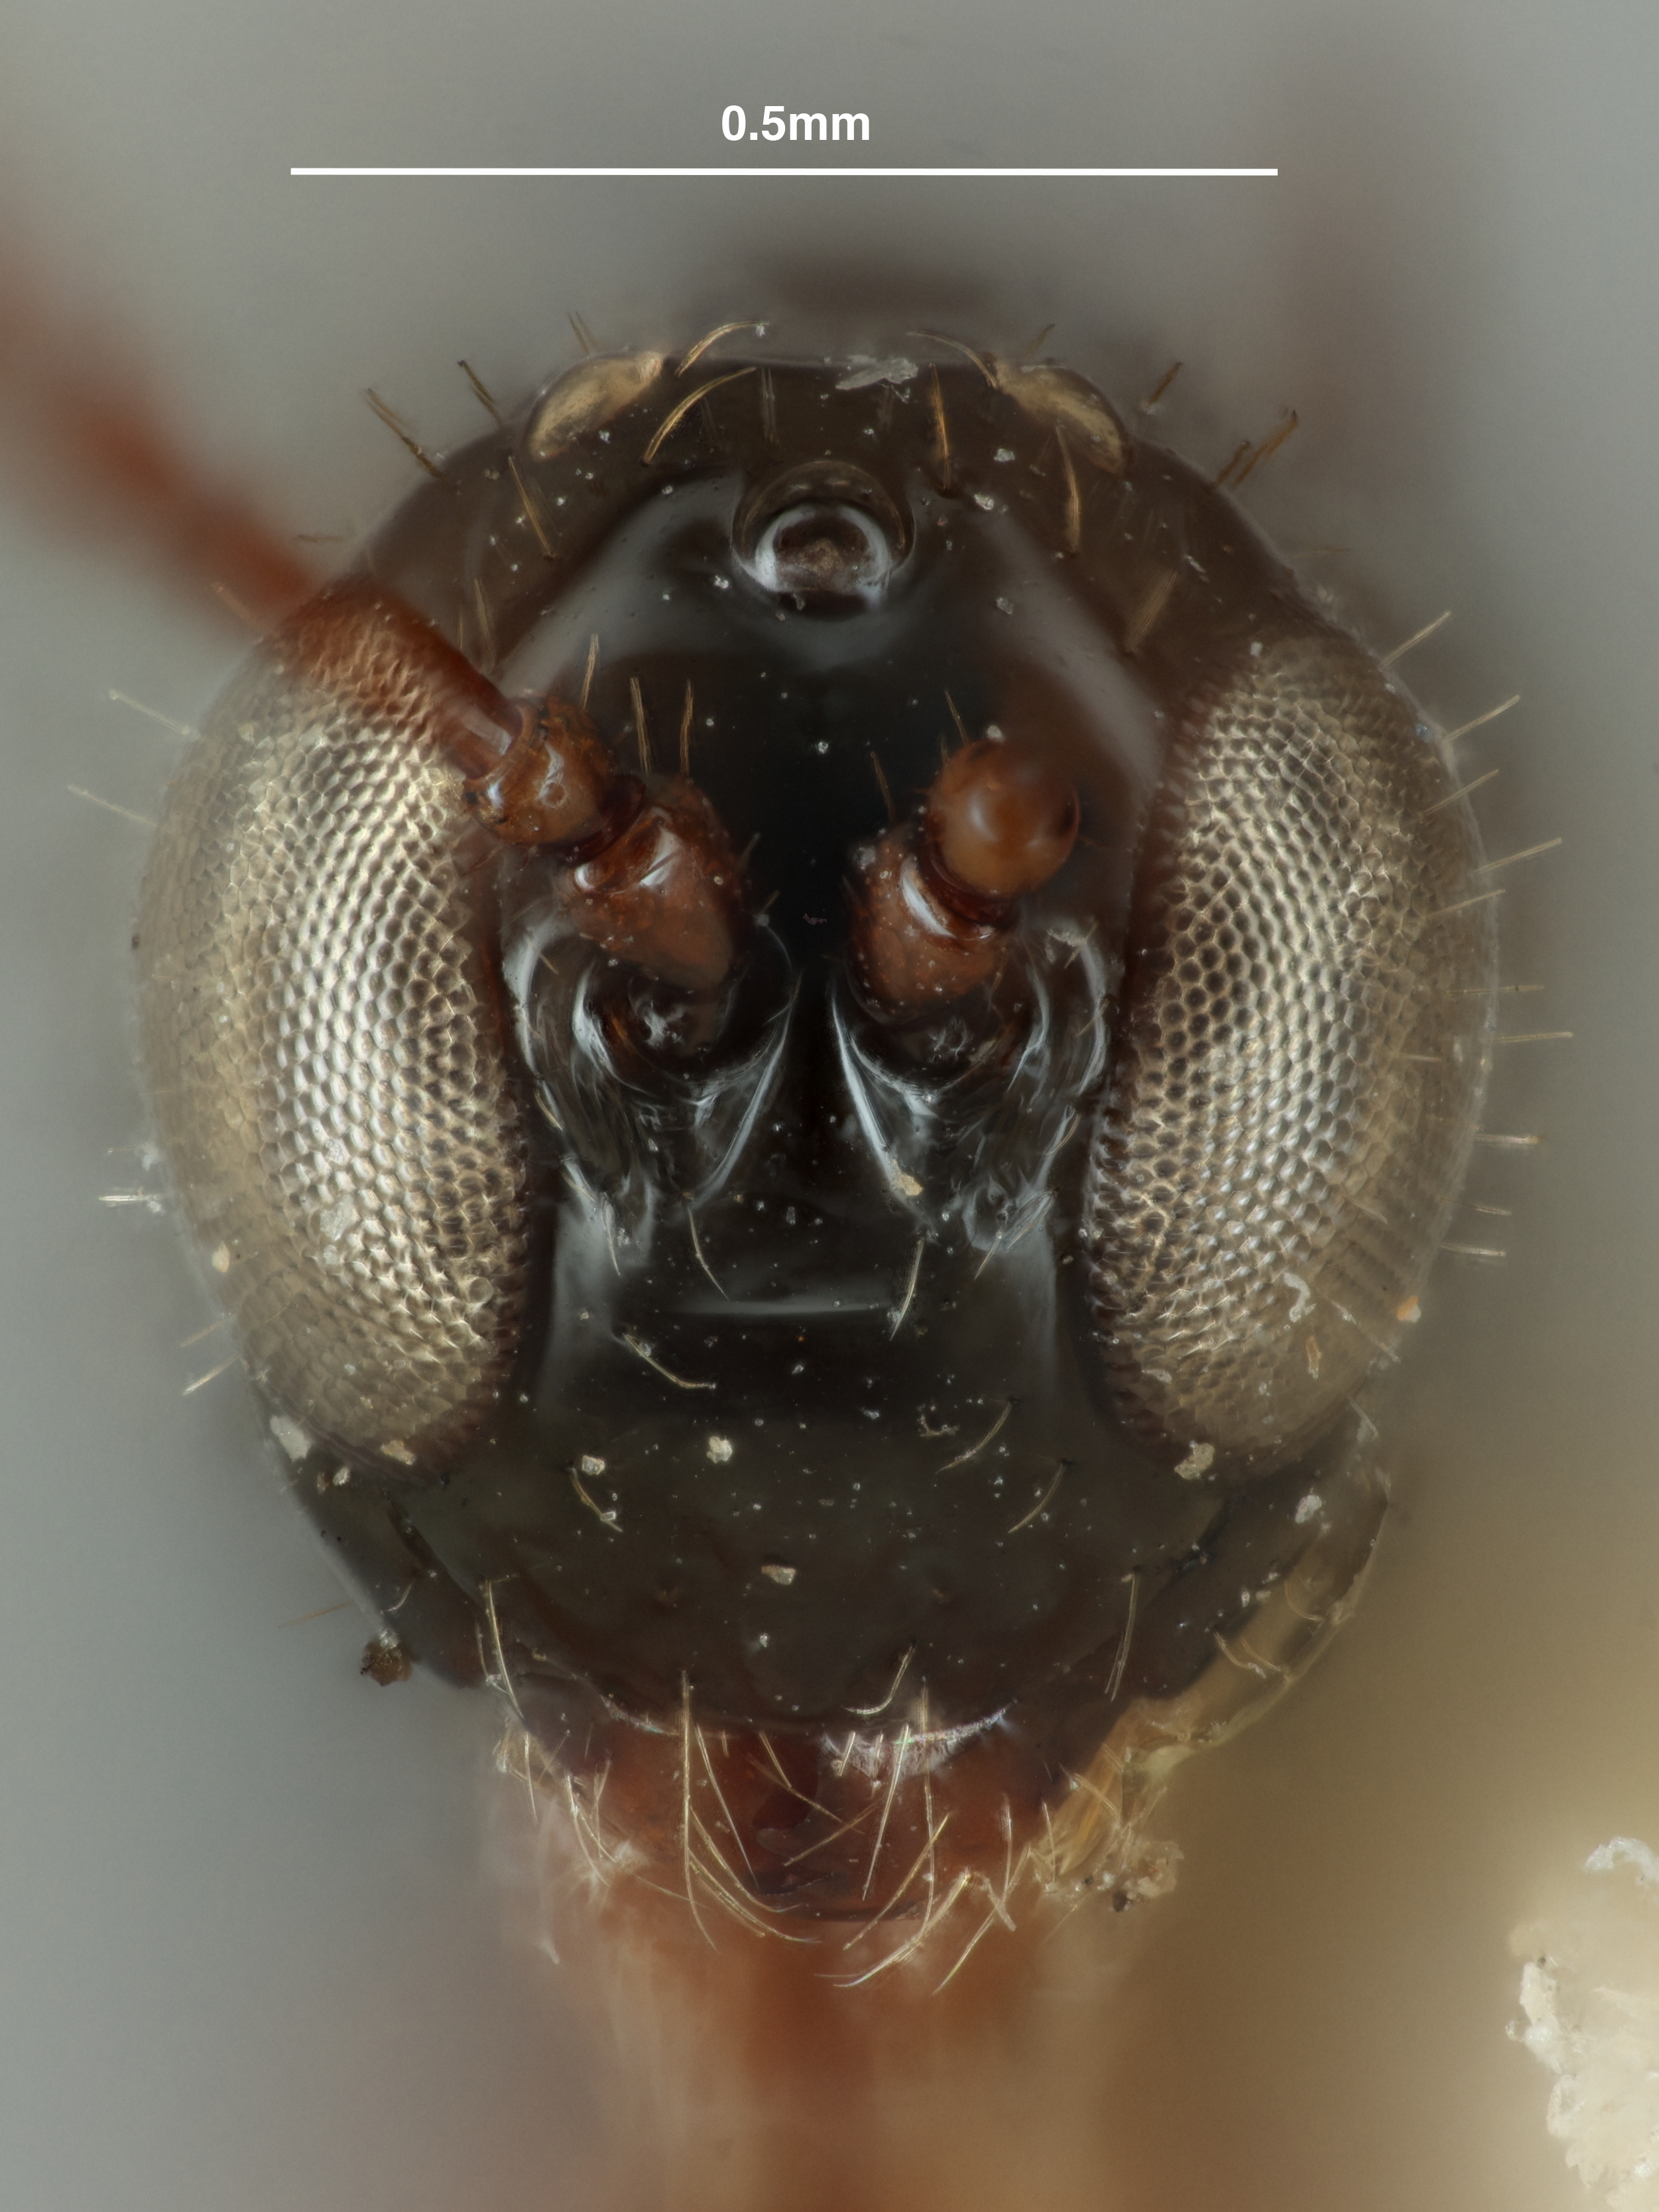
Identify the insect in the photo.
Trybliographa daci
